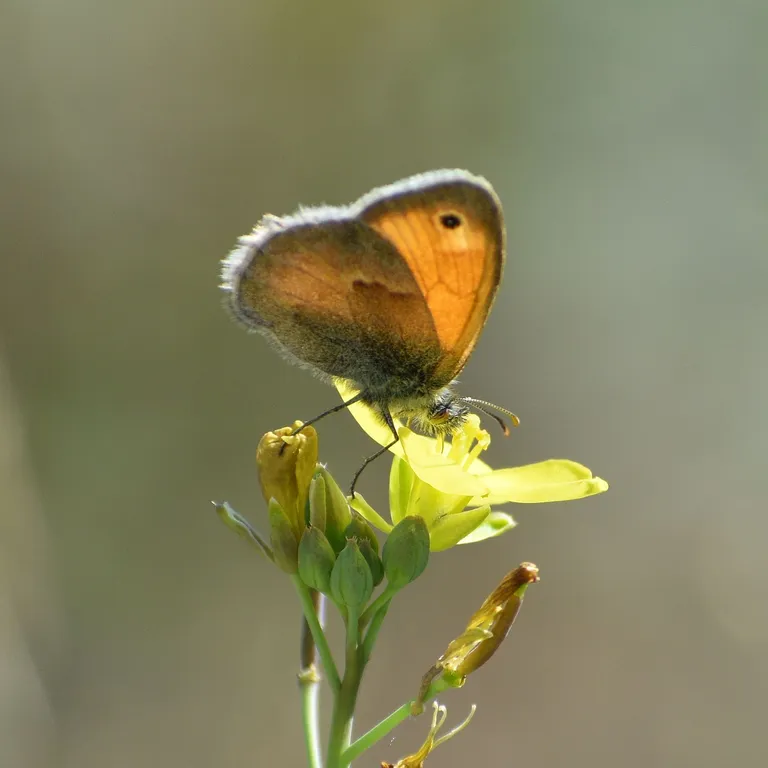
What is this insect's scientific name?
Coenonympha pamphilus
